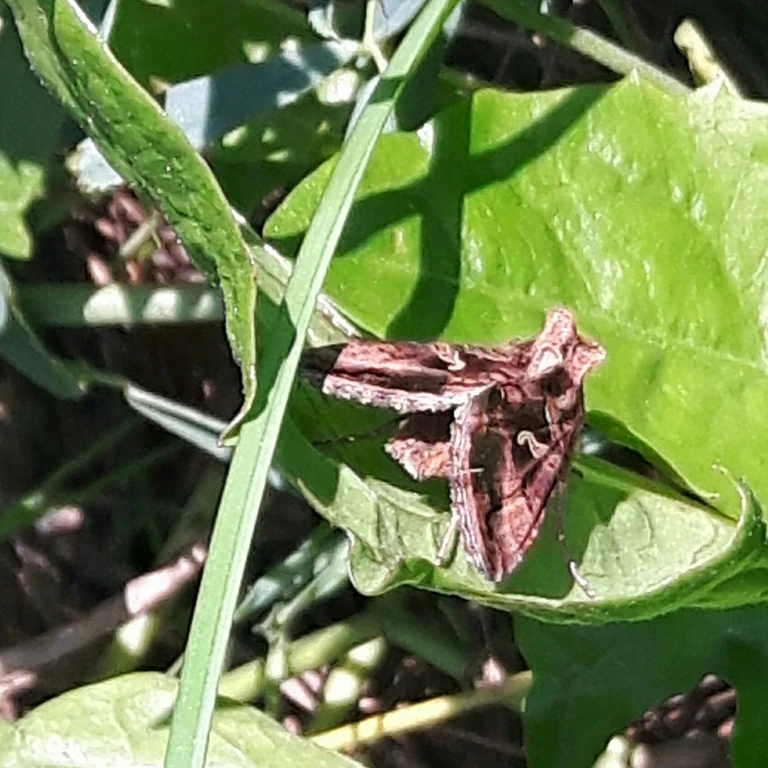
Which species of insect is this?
Autographa gamma
